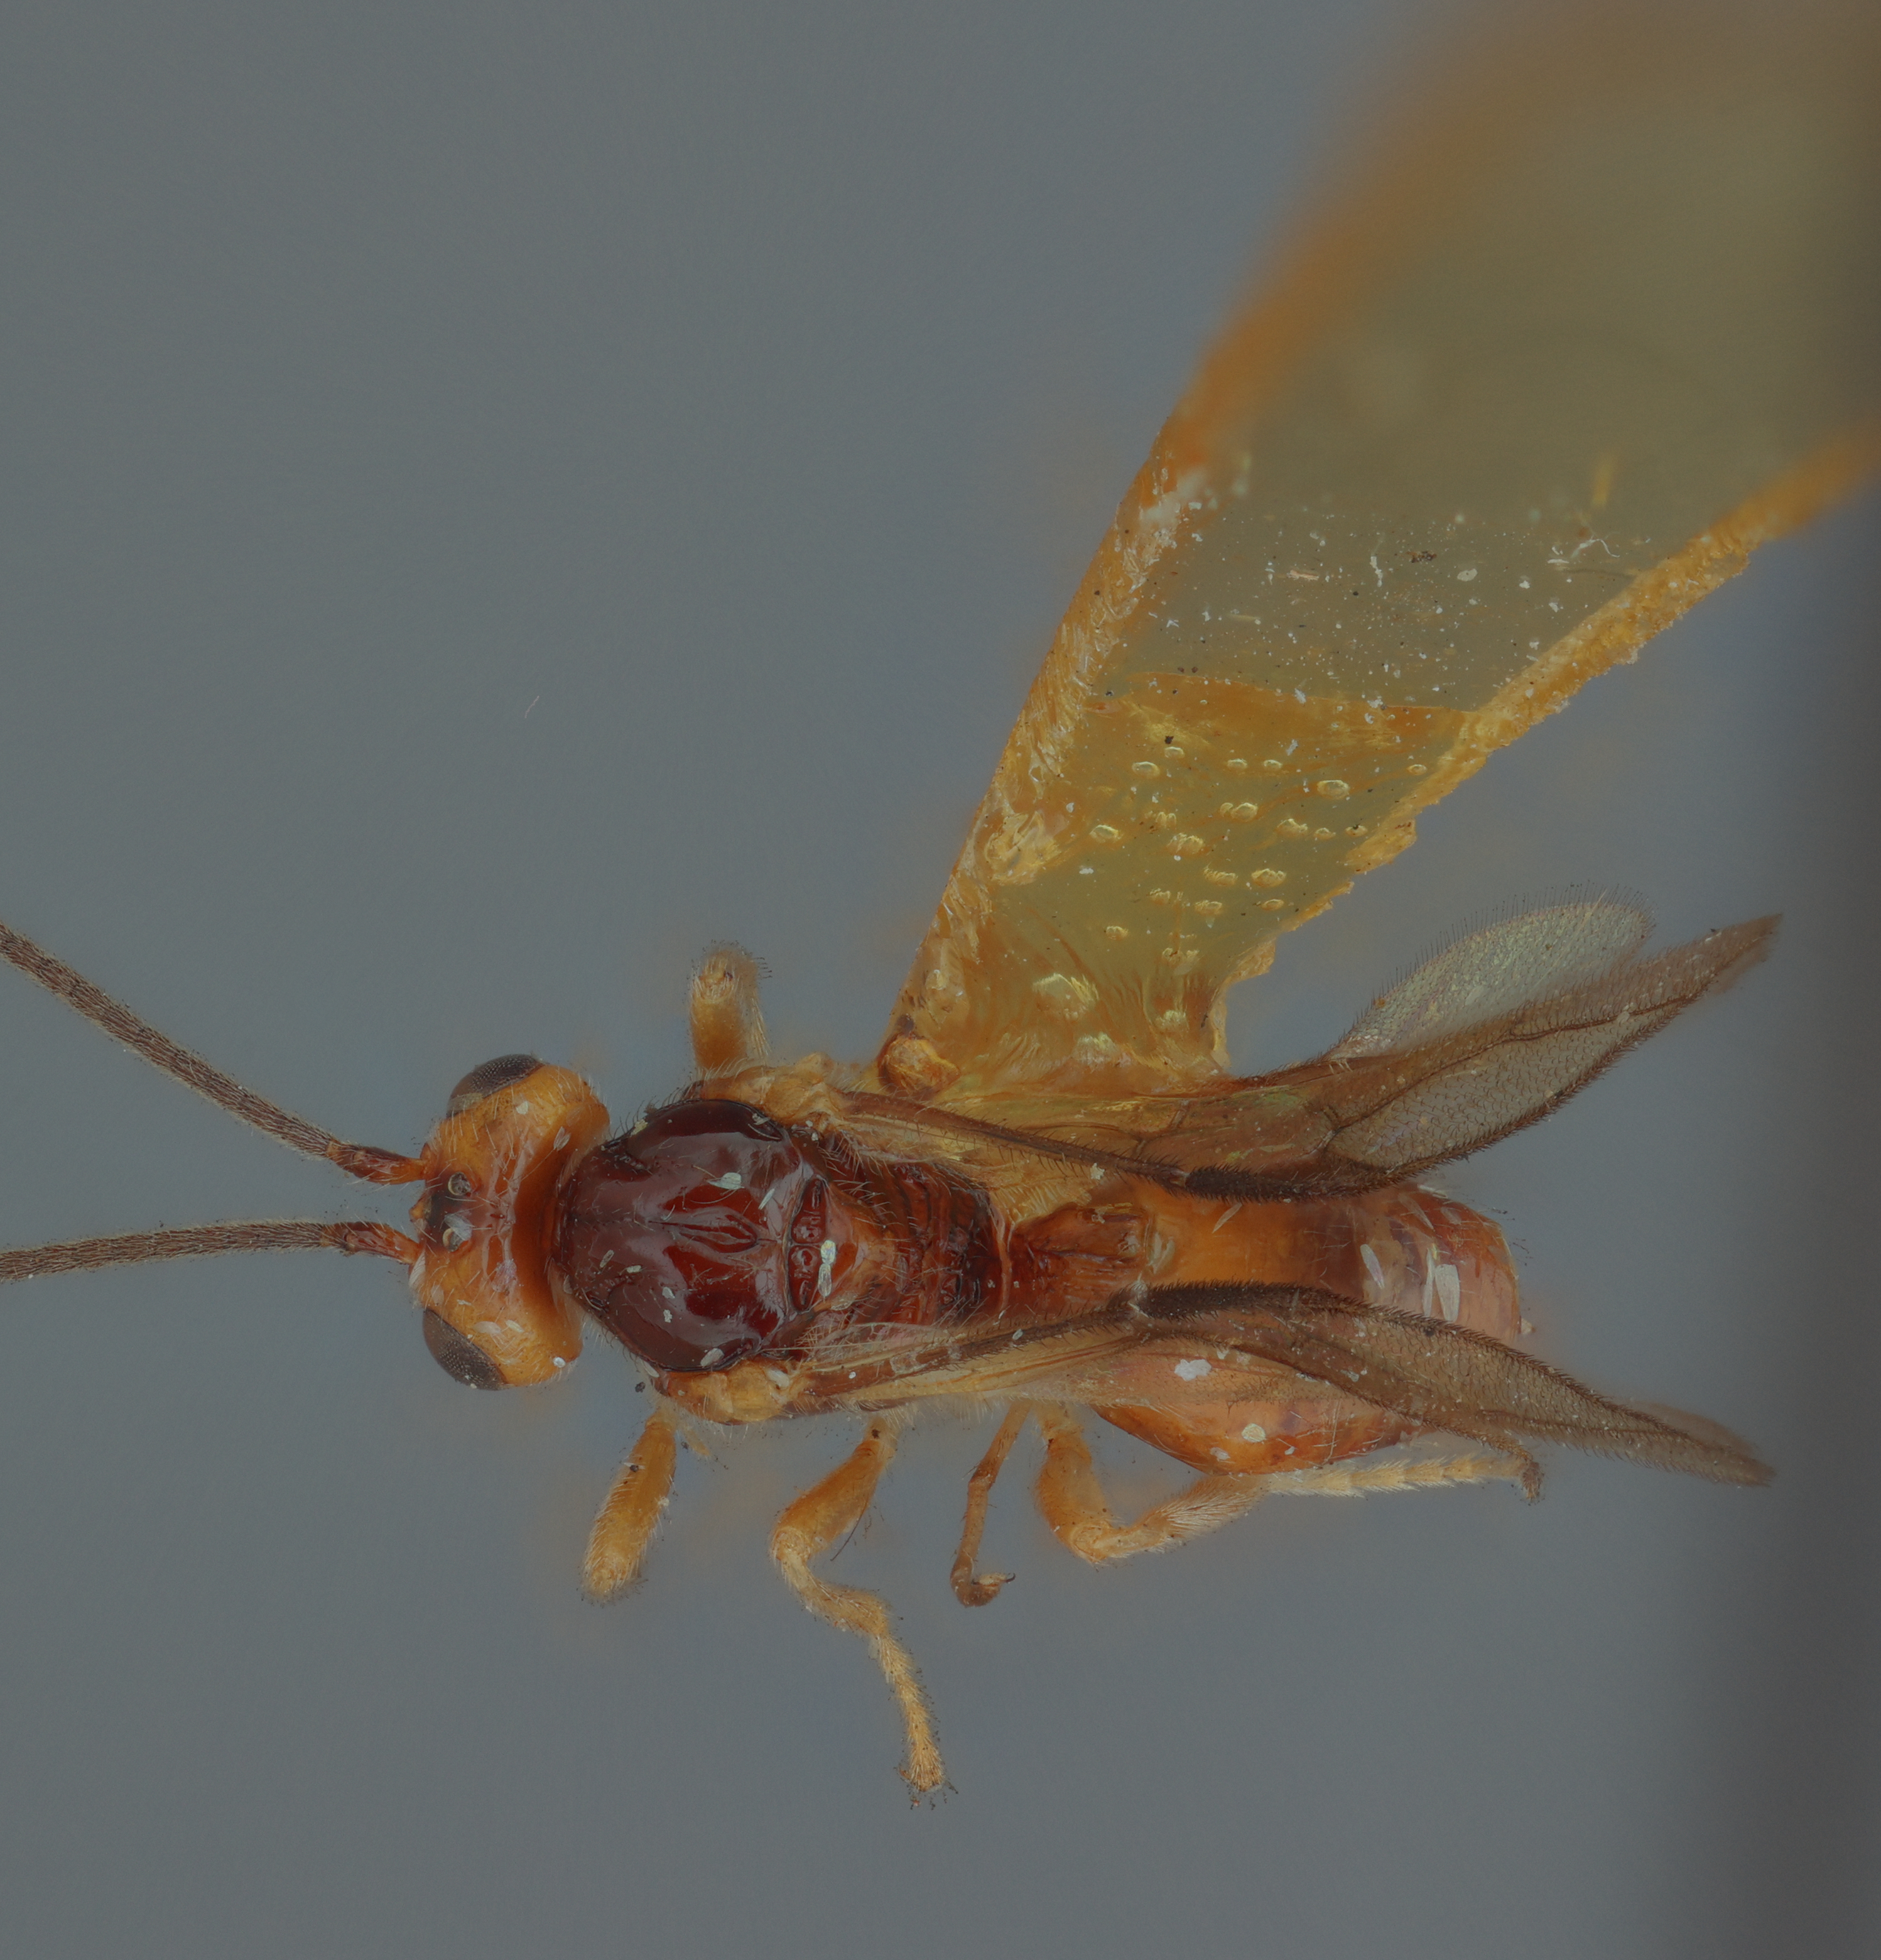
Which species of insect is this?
Opius glasgowi
